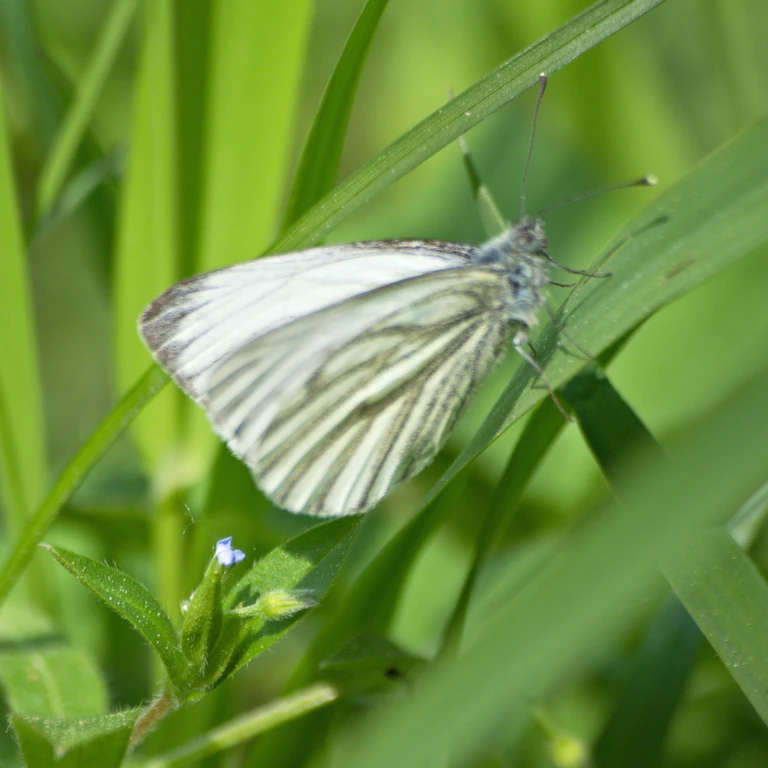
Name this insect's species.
Pieris napi
